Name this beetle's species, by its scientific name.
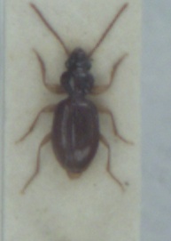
Epaphius secalis
